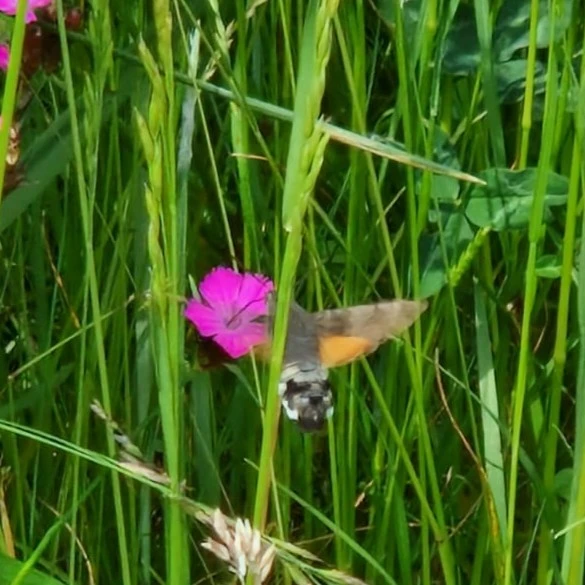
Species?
Macroglossum stellatarum
